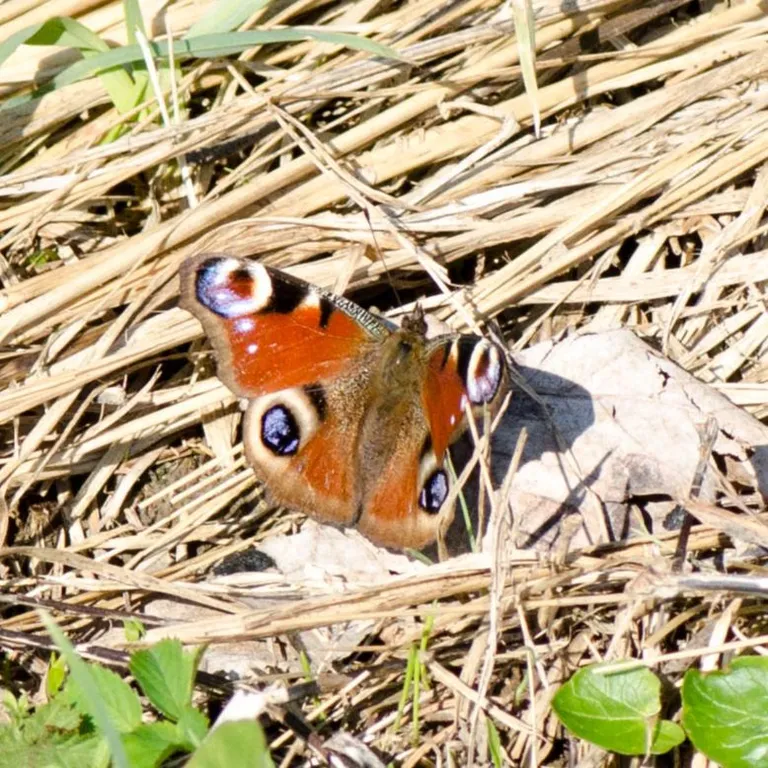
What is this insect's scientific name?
Aglais io
